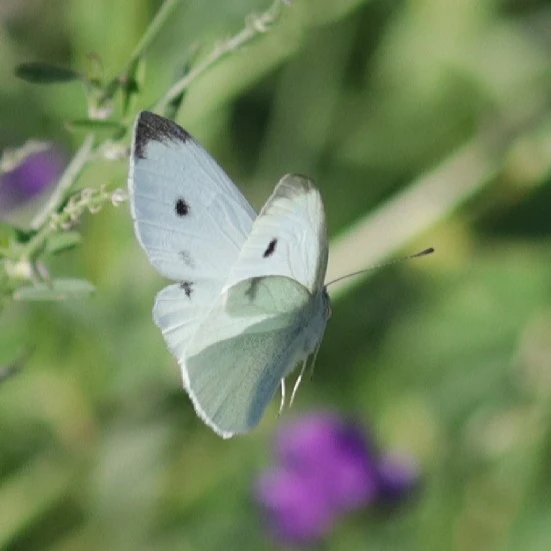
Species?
Pieris rapae
